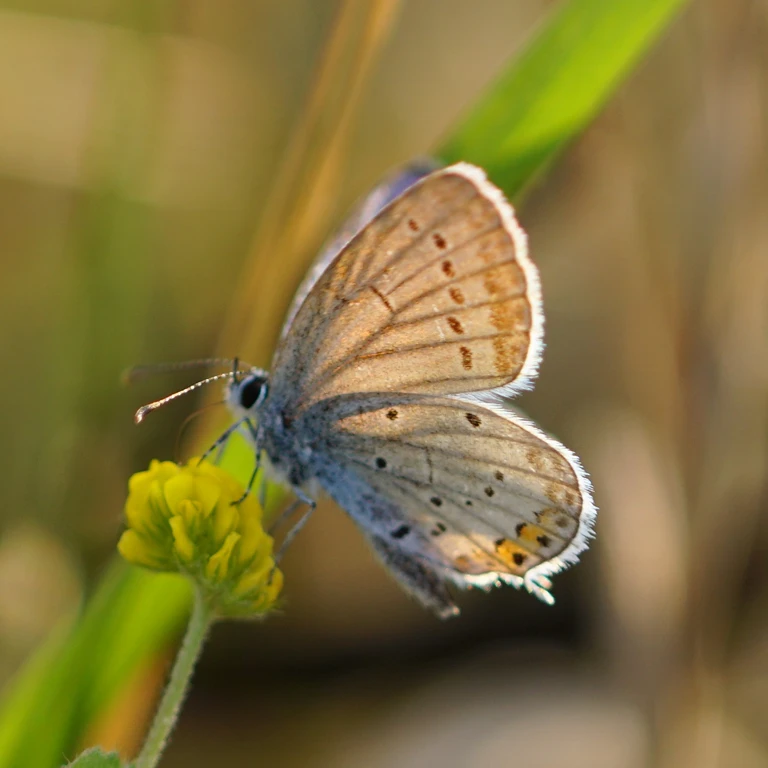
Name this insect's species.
Cupido argiades (also Elkalyce argiades)
